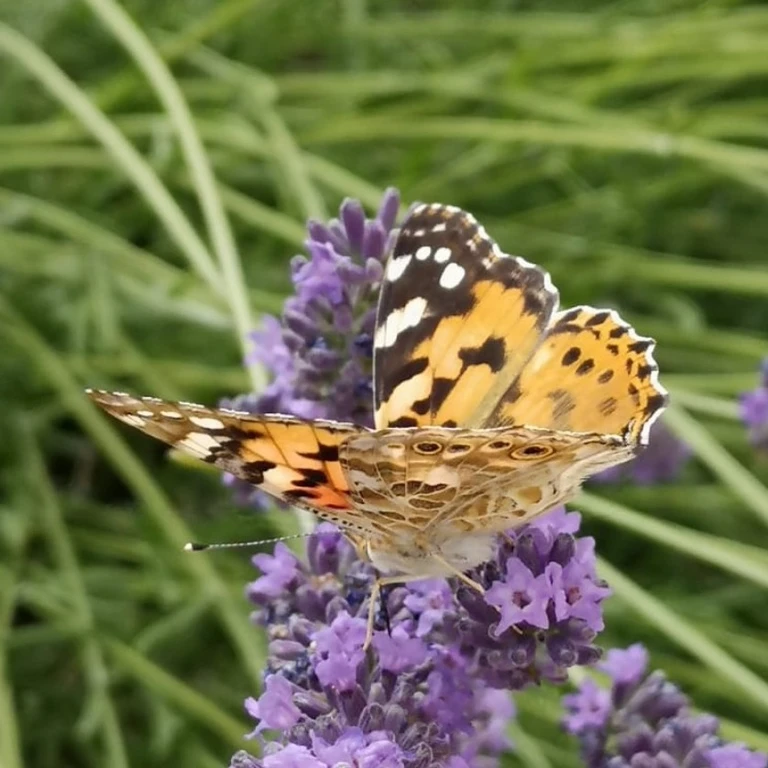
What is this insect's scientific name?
Vanessa cardui
